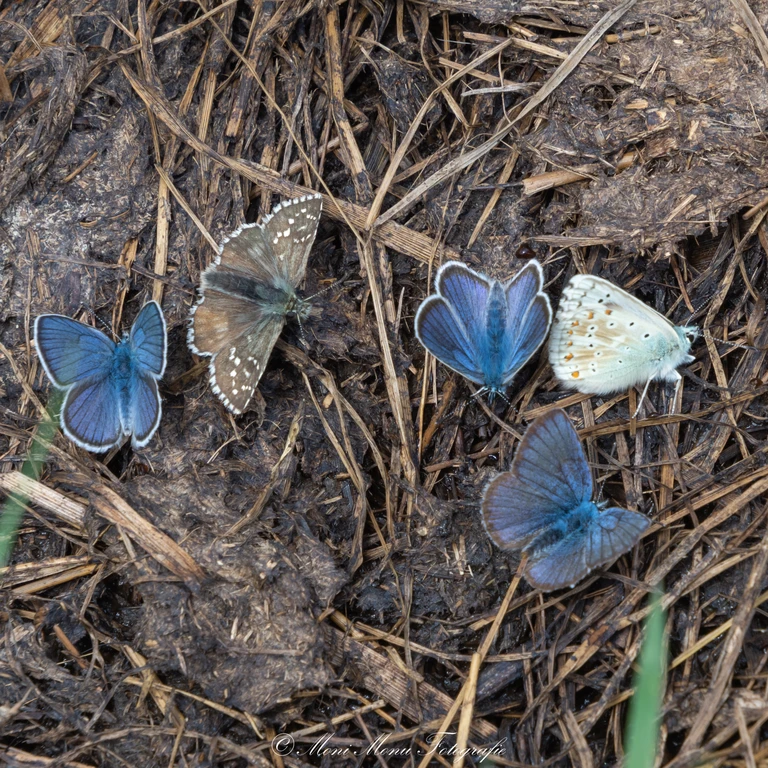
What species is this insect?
Cyaniris semiargus
